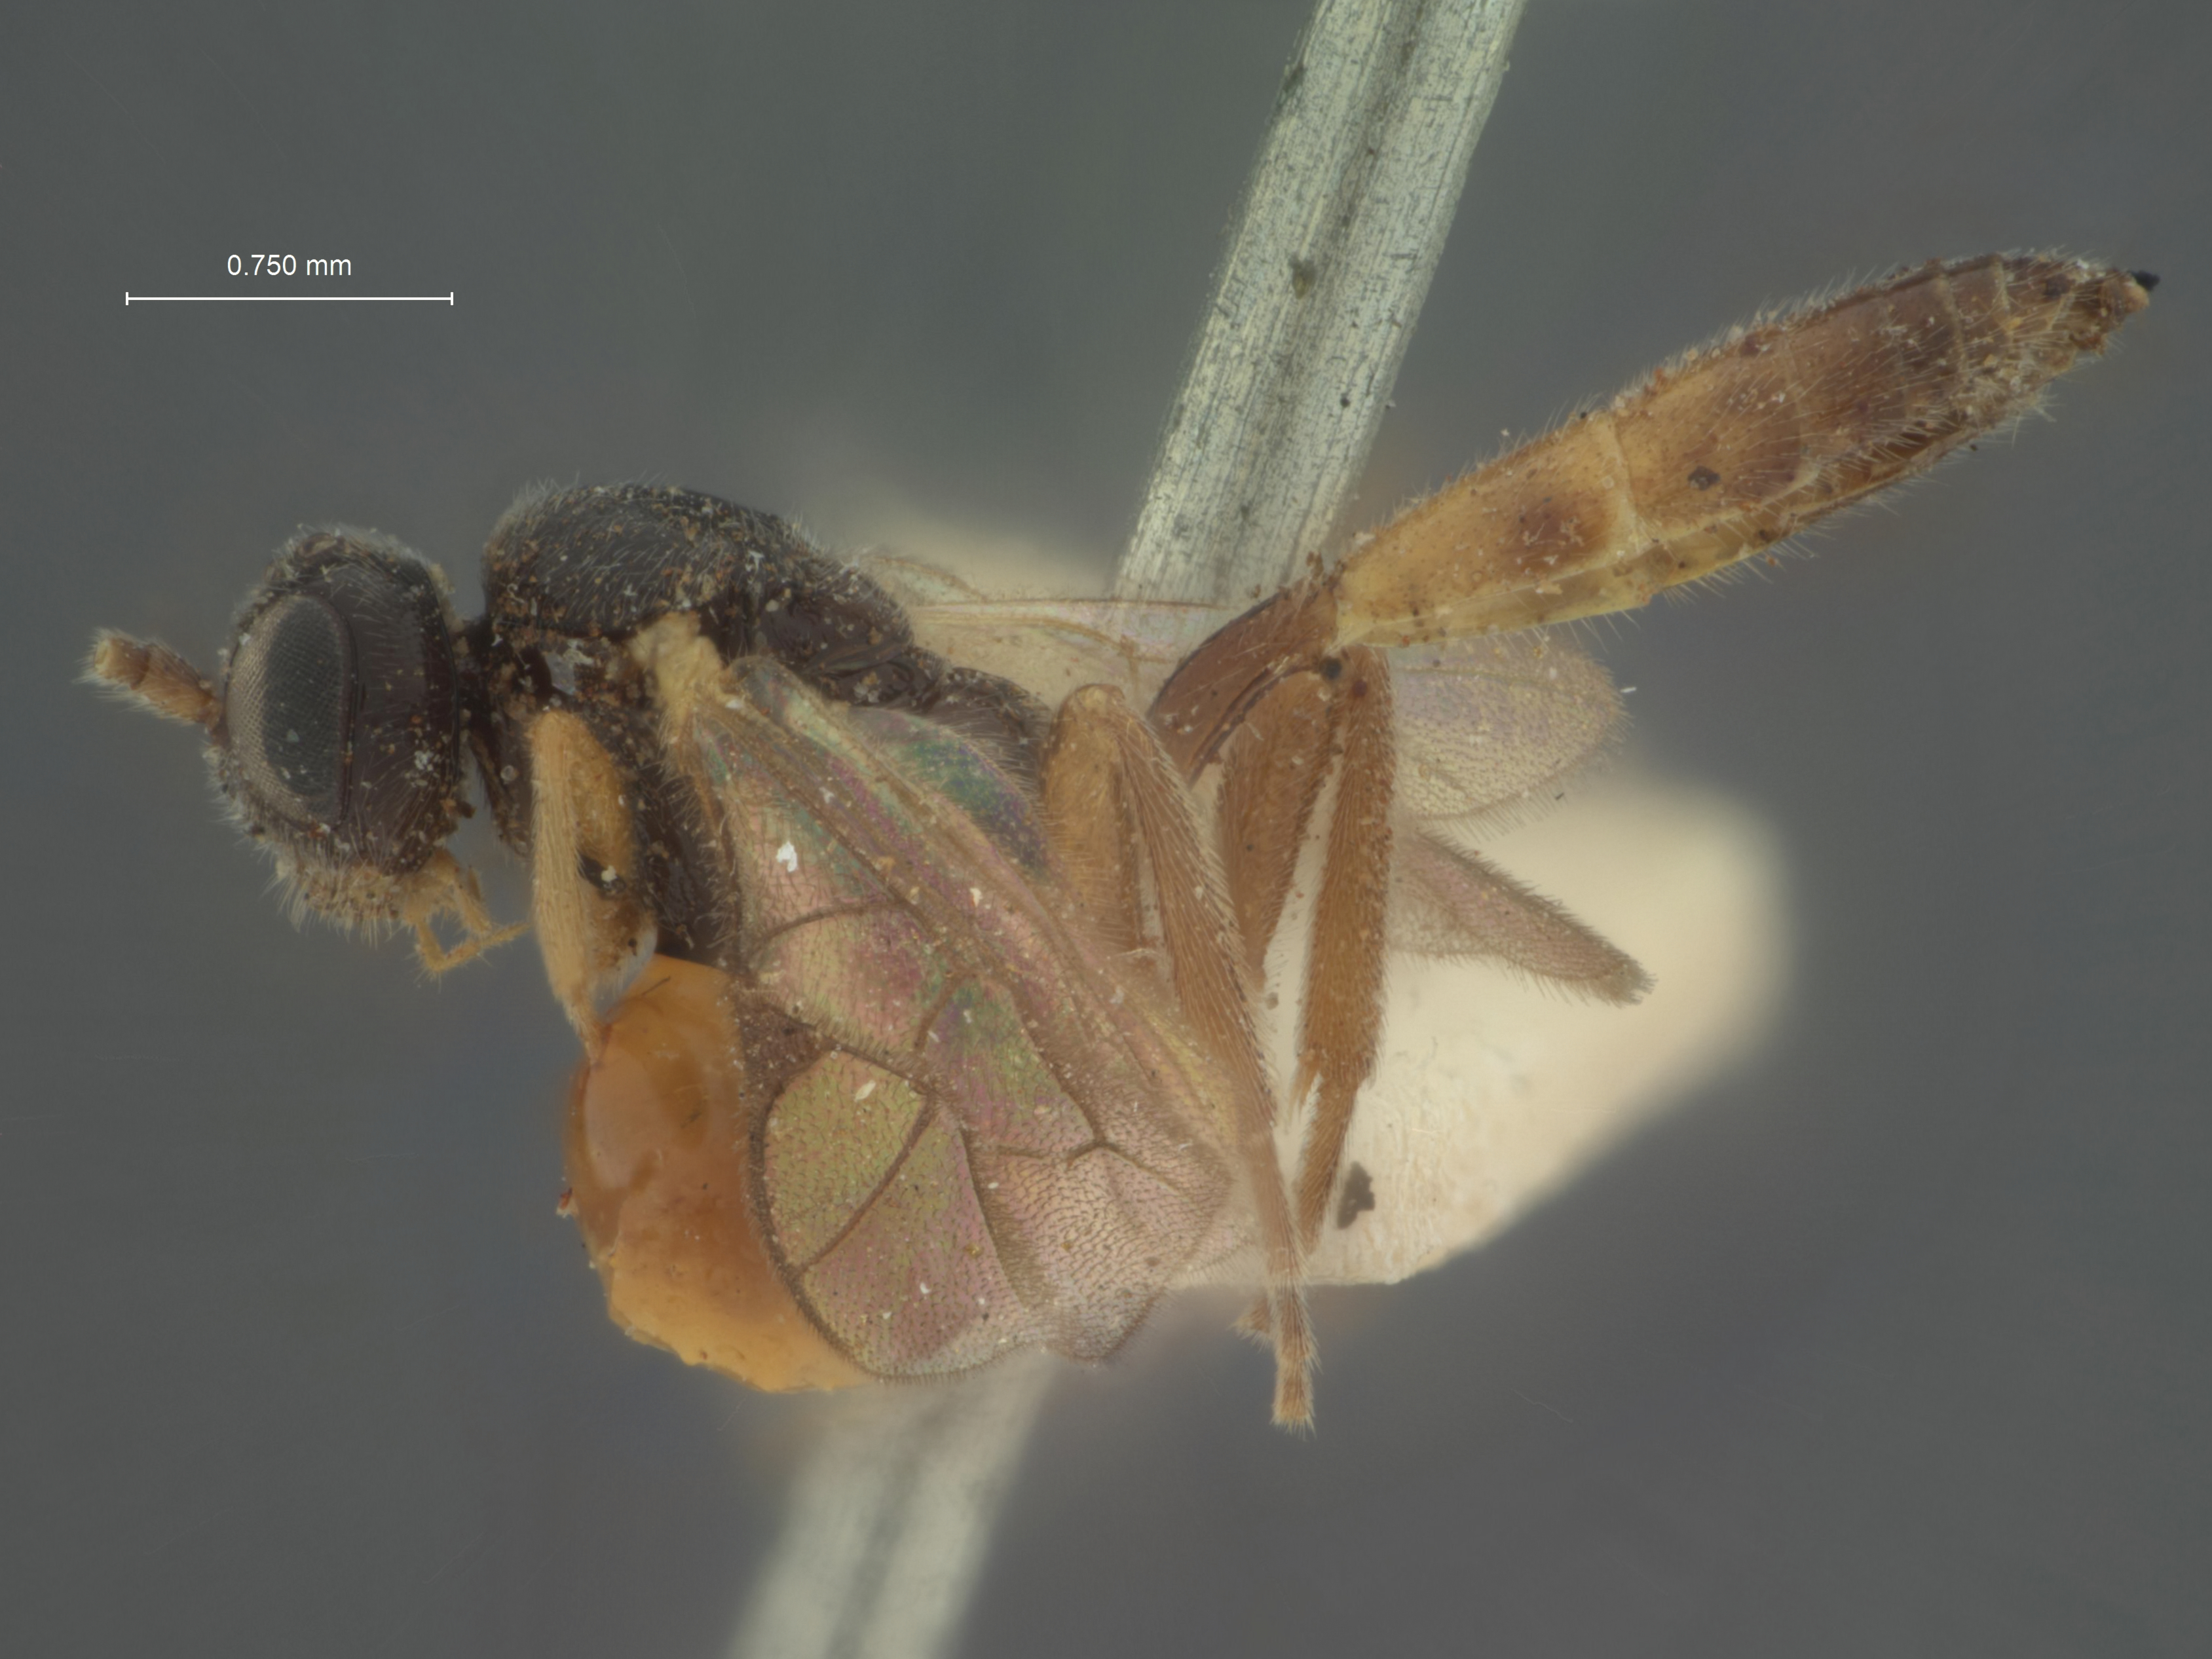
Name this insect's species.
Orthopelma diastrophi
